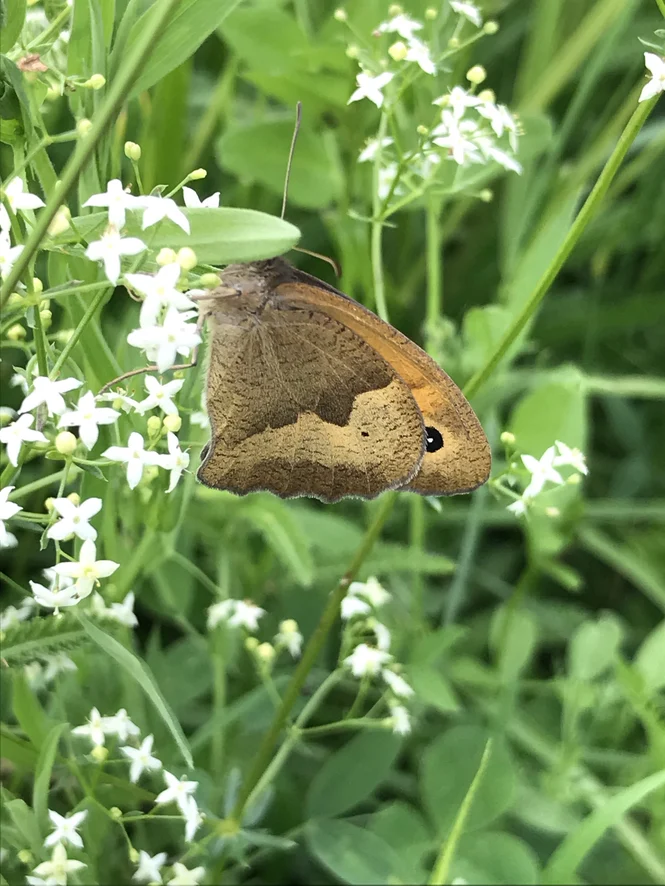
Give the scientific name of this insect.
Maniola jurtina
